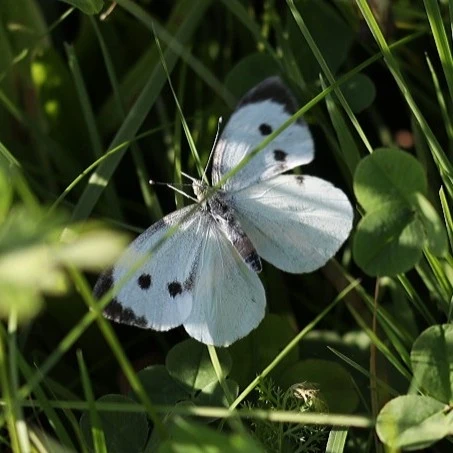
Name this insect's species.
Pieris brassicae
